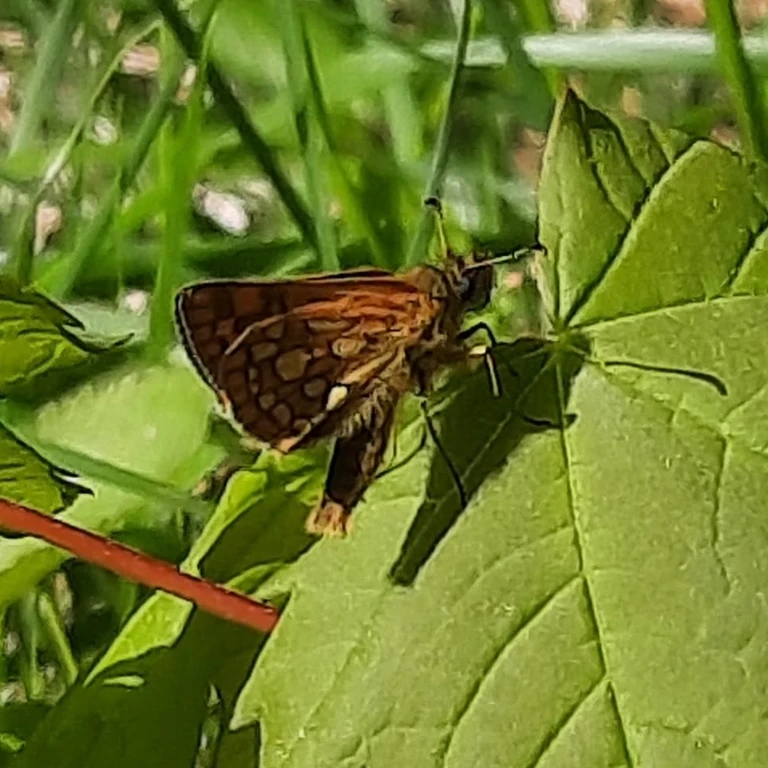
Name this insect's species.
Carterocephalus palaemon
